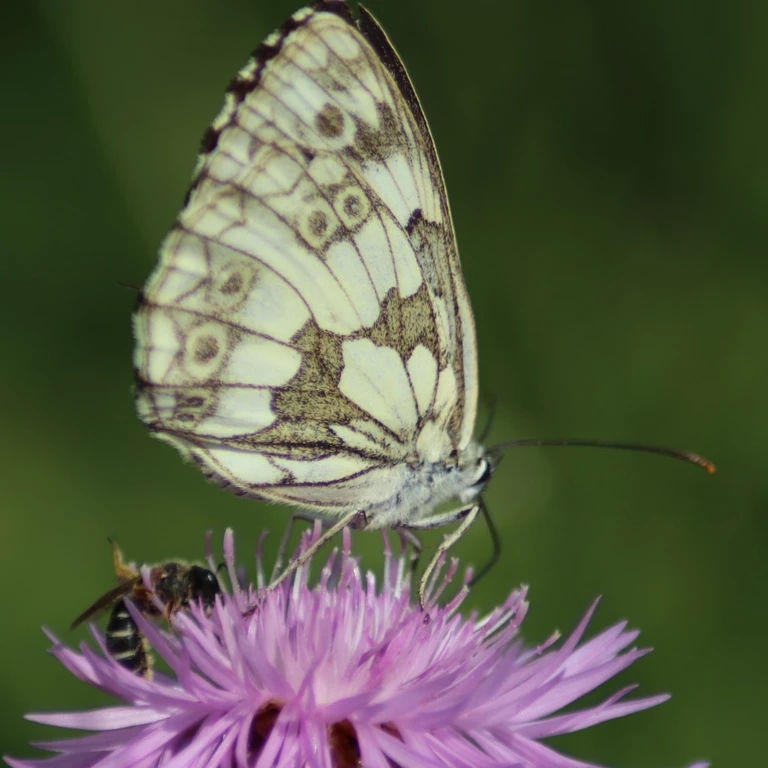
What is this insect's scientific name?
Melanargia galathea
